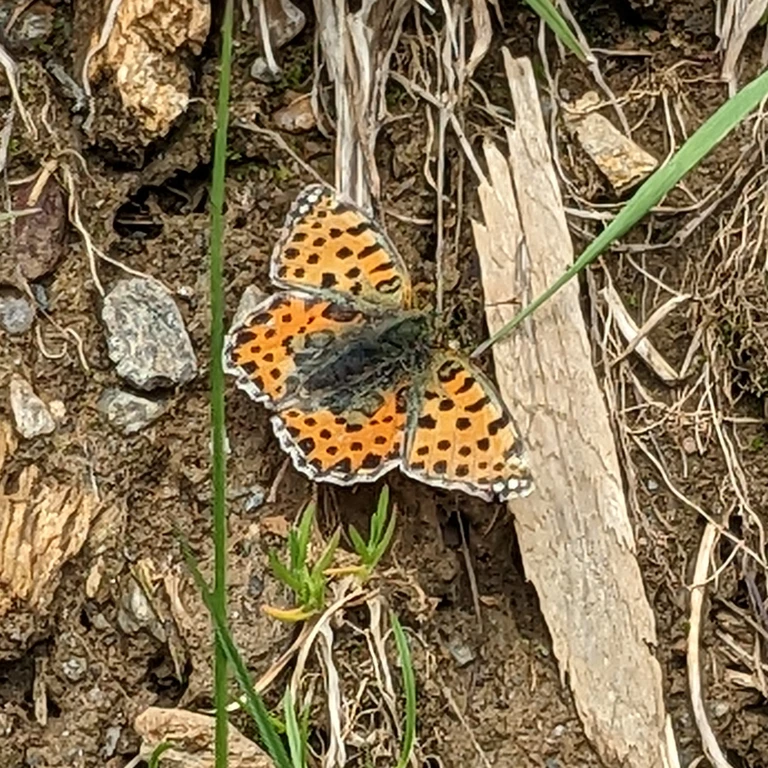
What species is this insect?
Issoria lathonia
